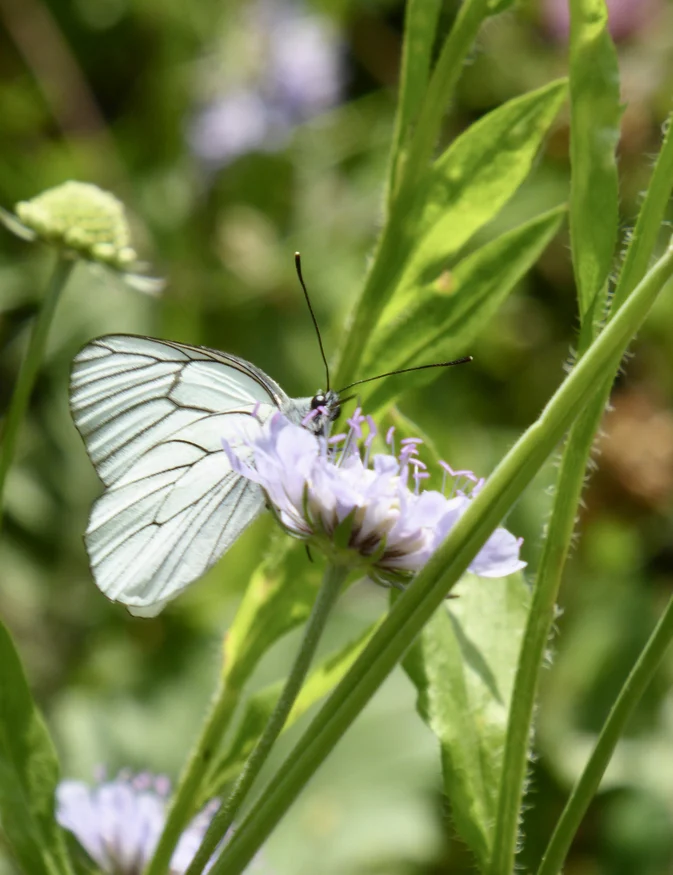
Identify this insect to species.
Aporia crataegi
